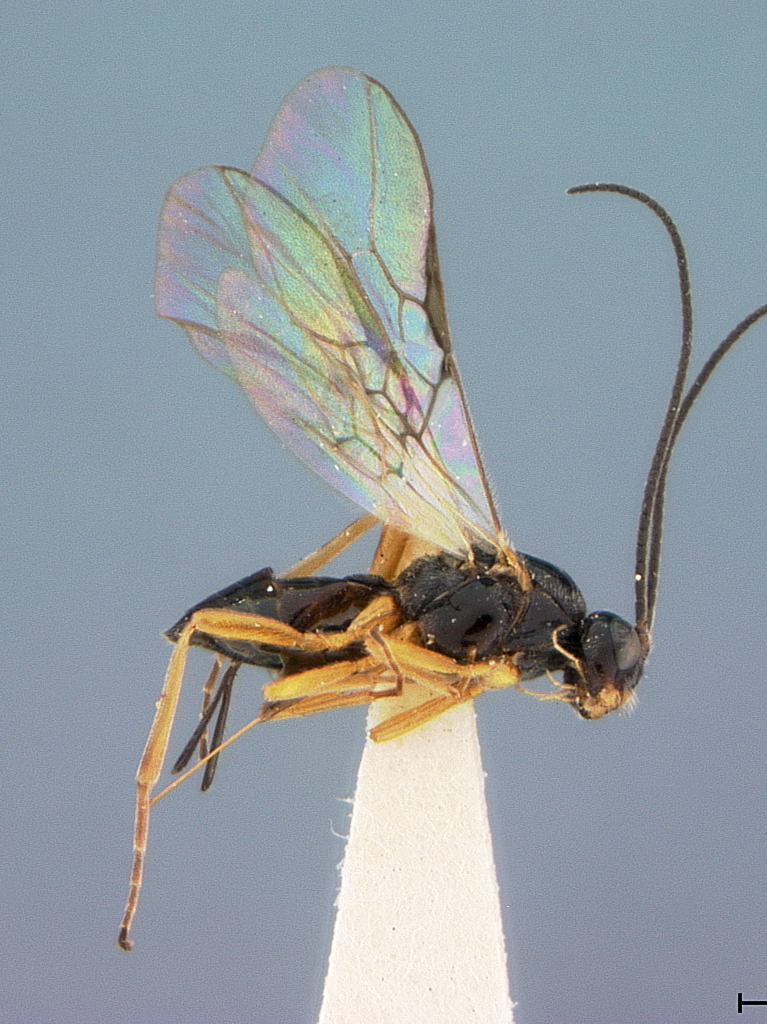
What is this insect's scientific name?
Opius numerosus
